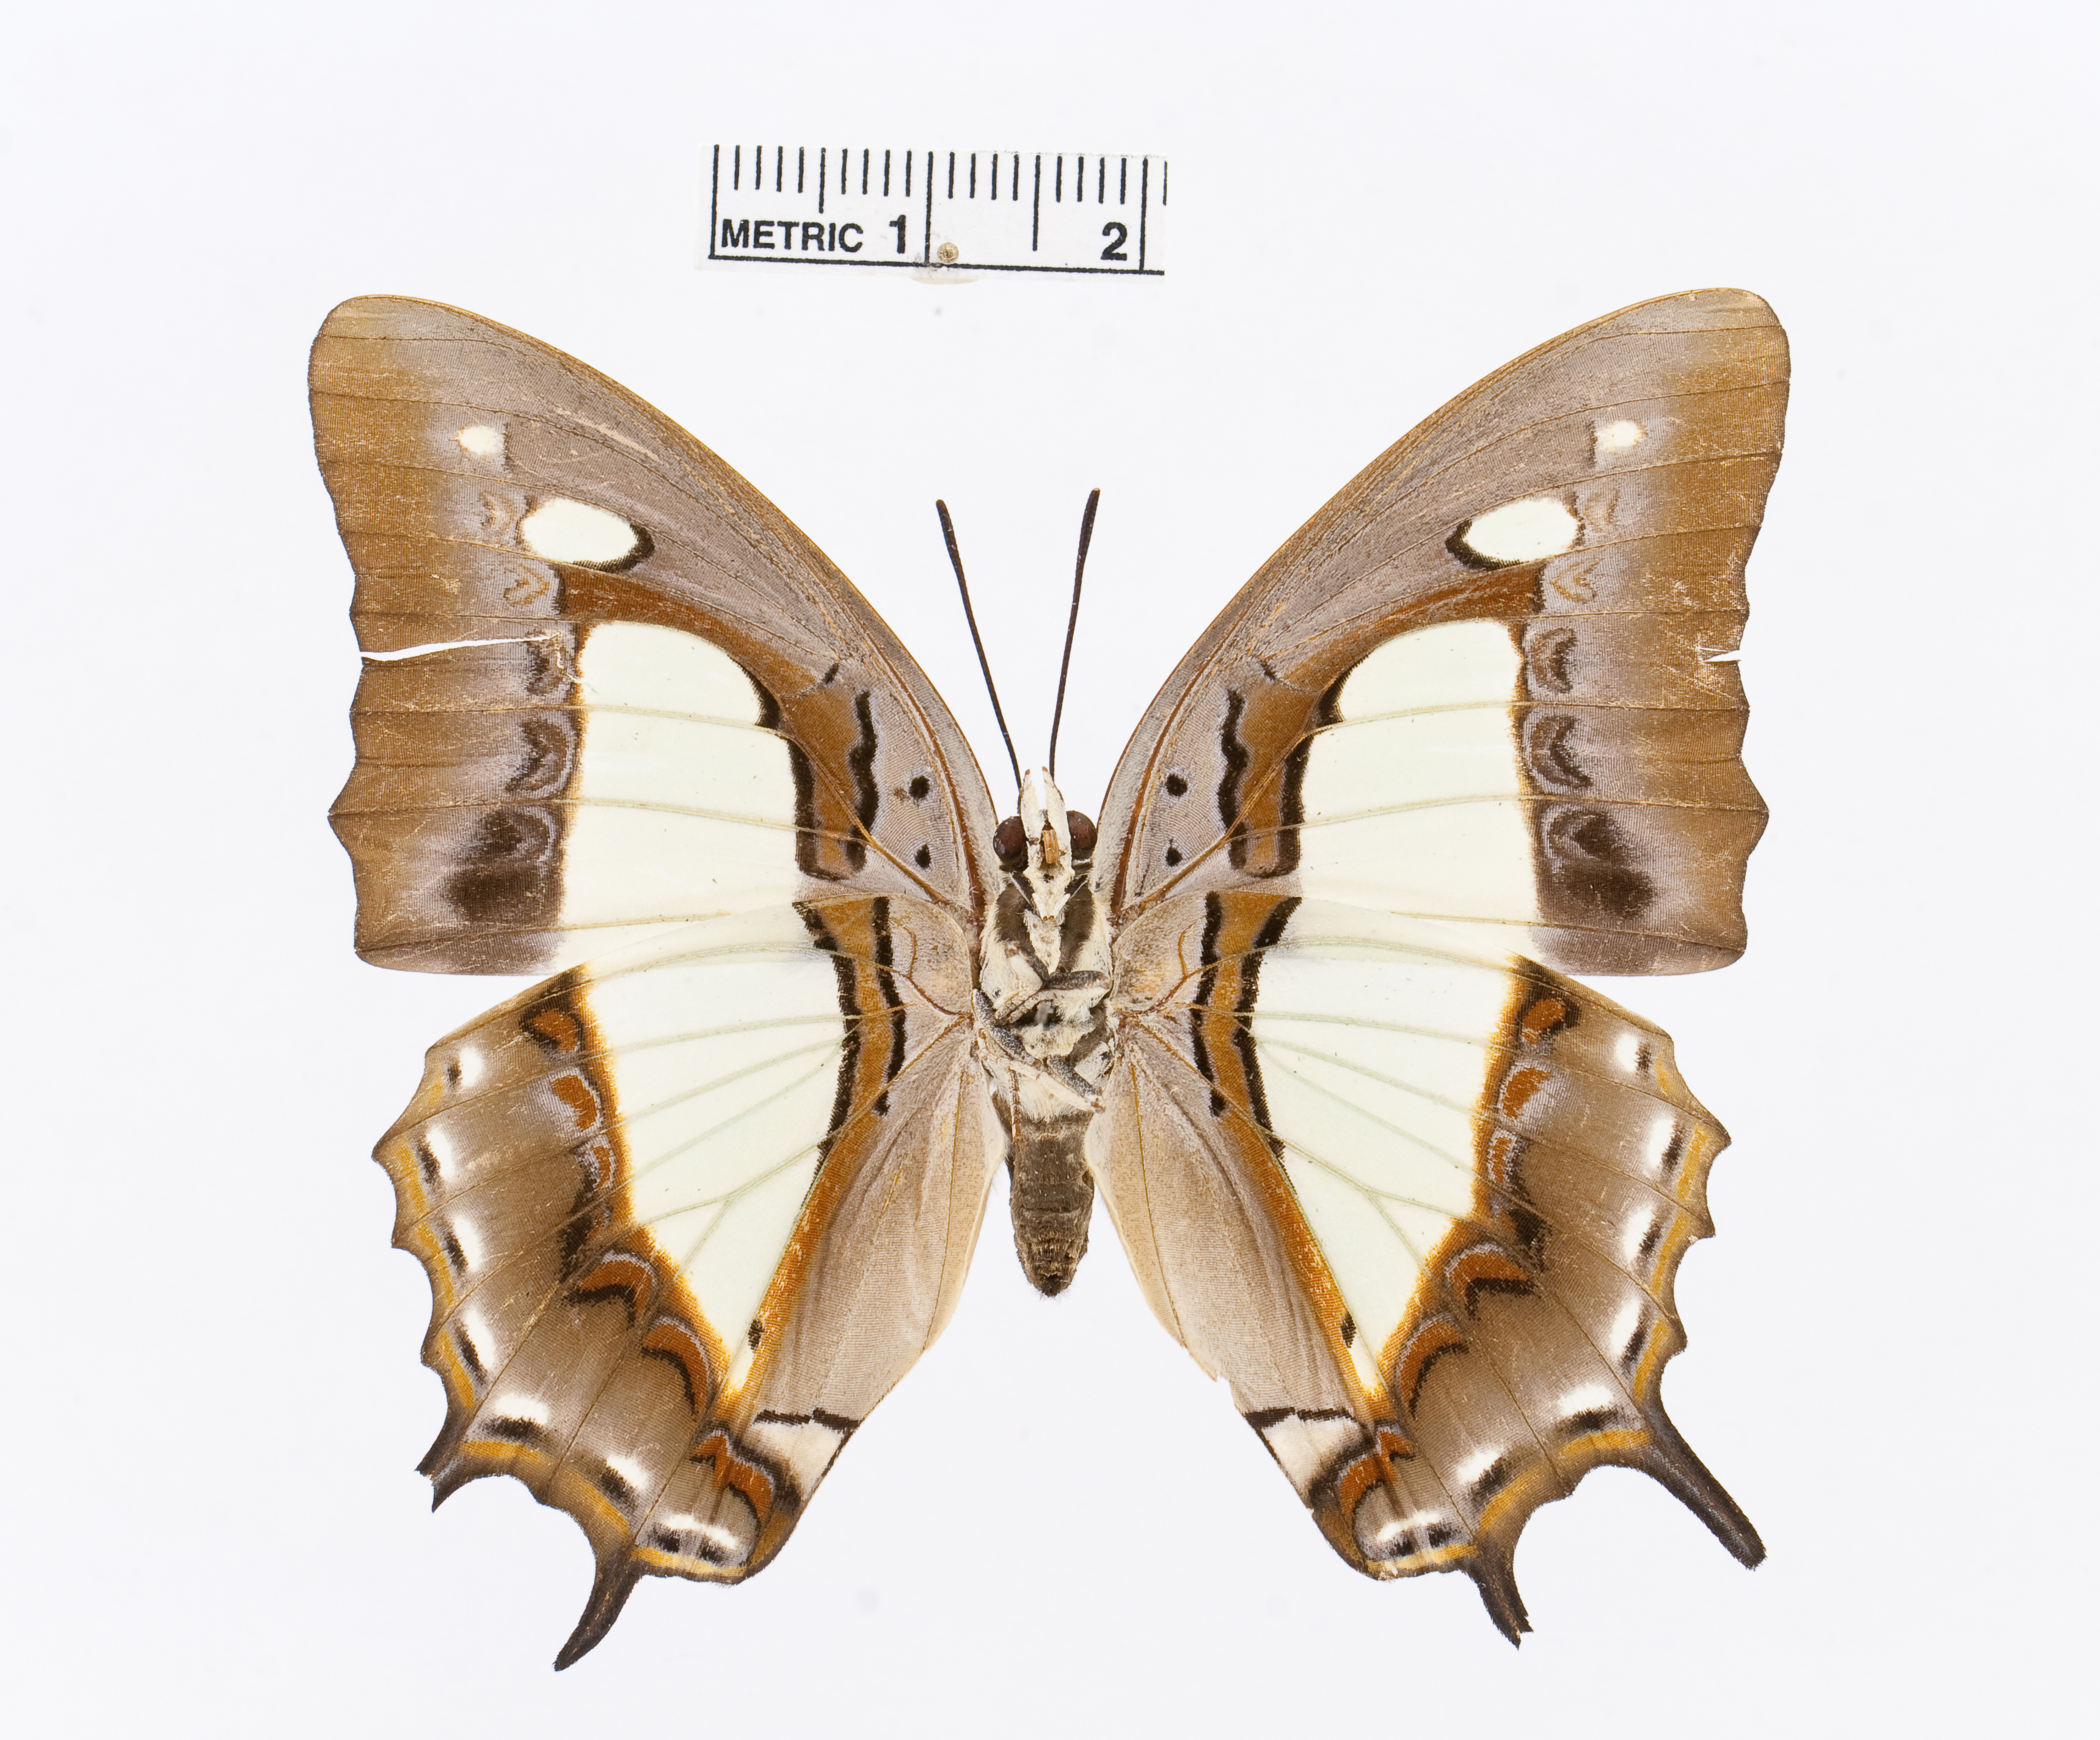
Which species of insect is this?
Polyura athamas
